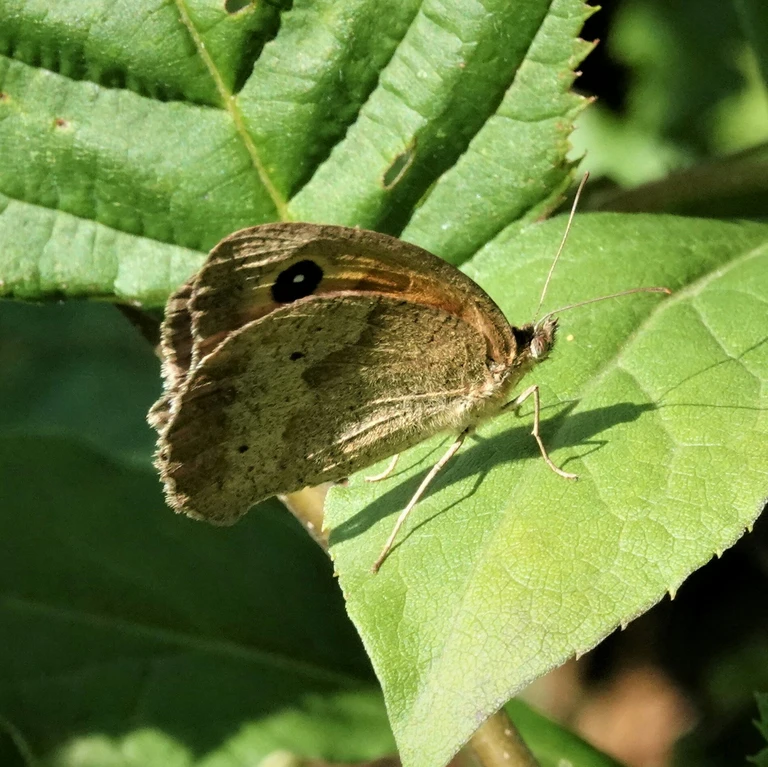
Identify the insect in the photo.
Maniola jurtina
